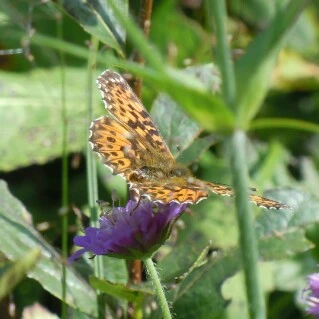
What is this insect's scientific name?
Boloria titania
